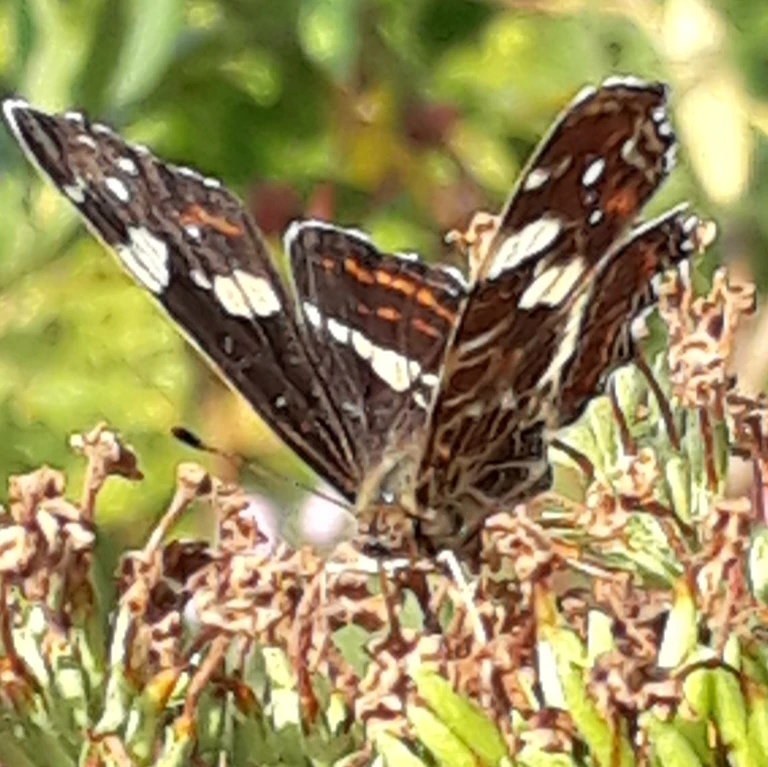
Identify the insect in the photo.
Araschnia levana
